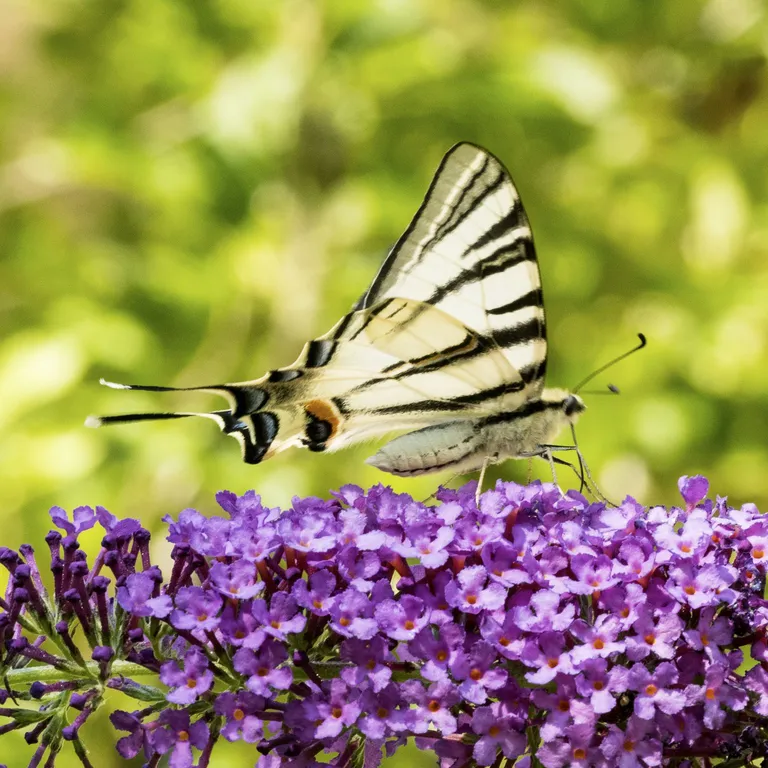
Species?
Iphiclides podalirius
